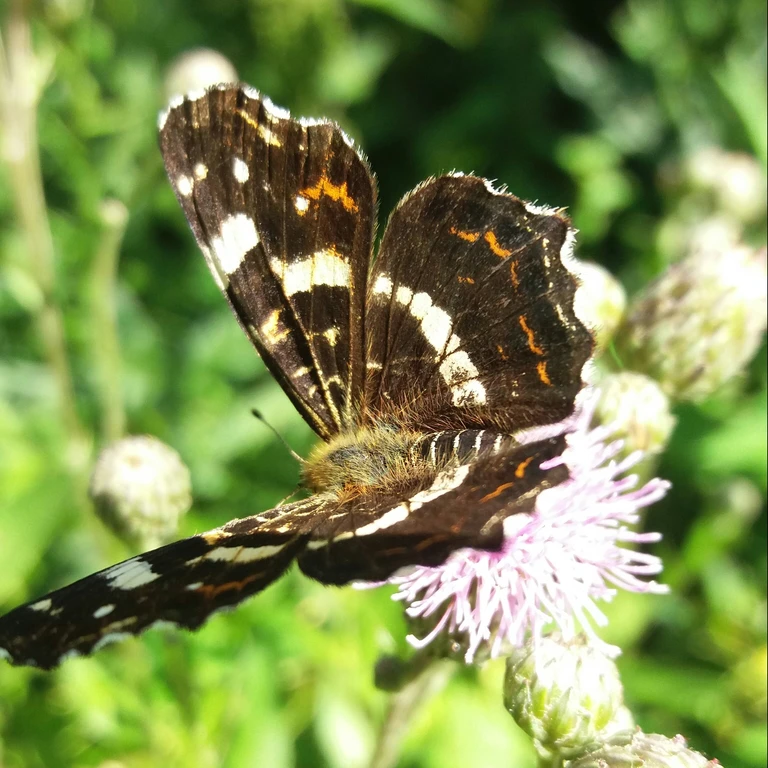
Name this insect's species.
Araschnia levana
